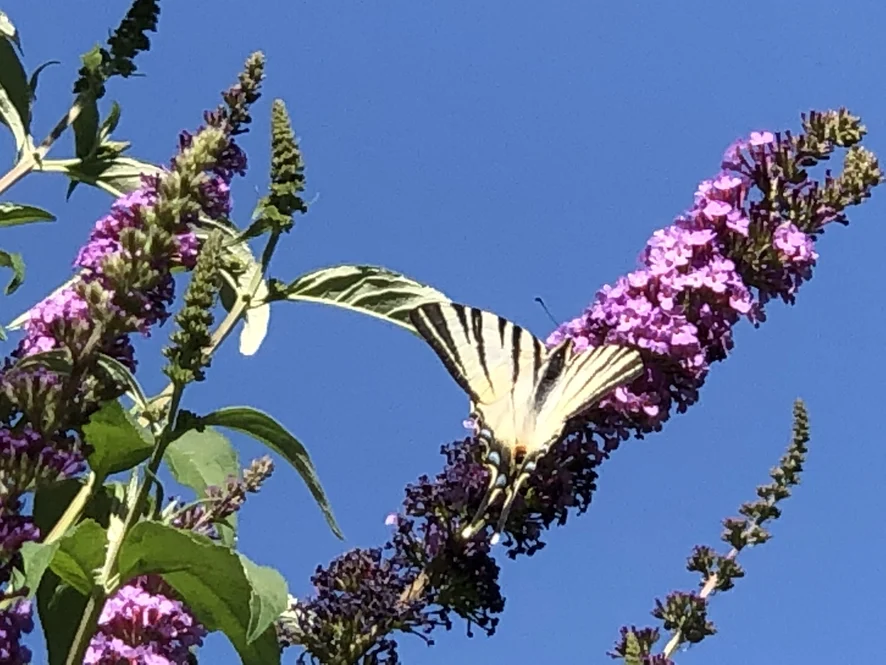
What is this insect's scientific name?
Iphiclides podalirius
